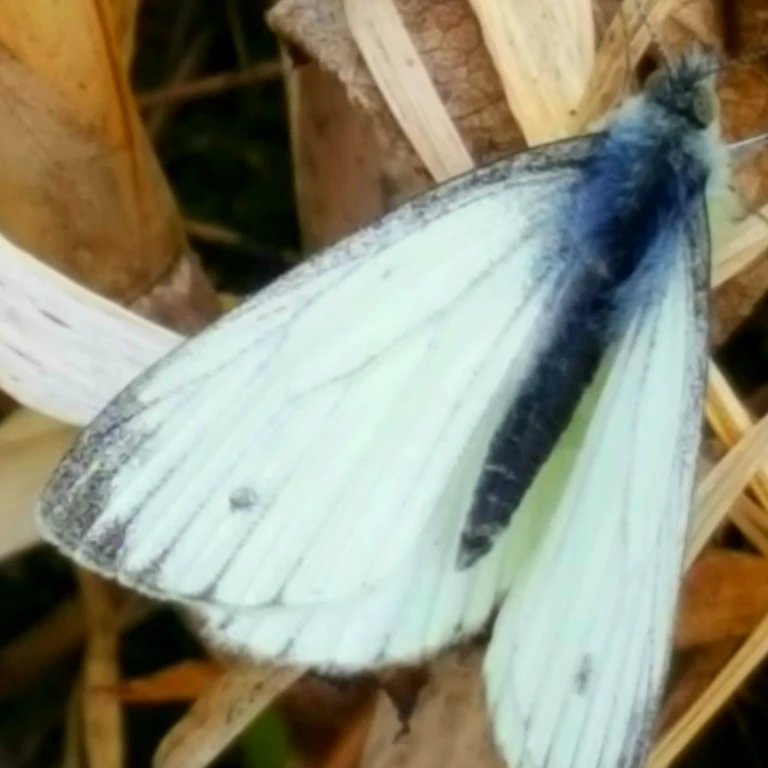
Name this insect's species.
Pieris napi
